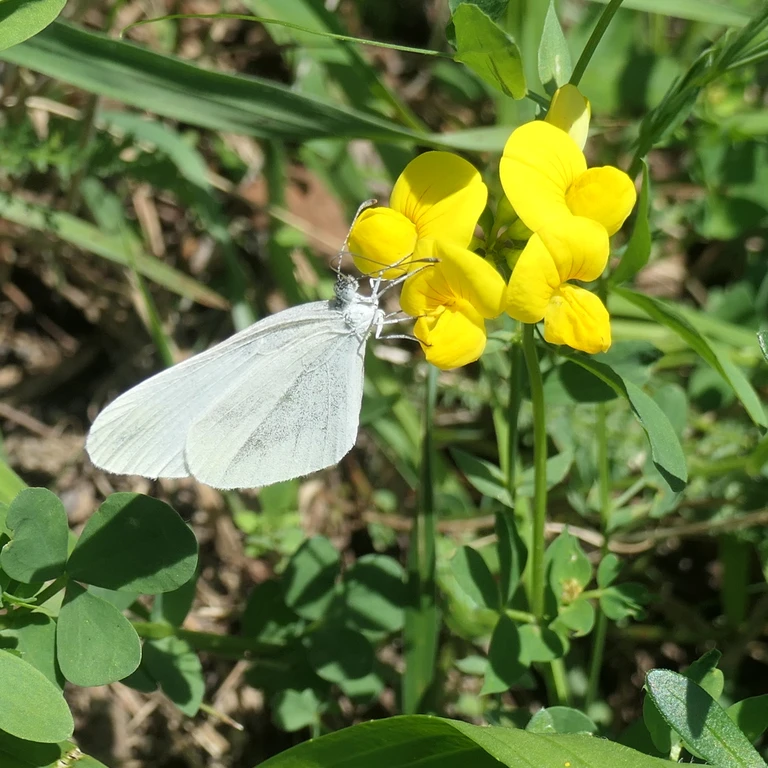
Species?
Leptidea sinapis/juvernica
